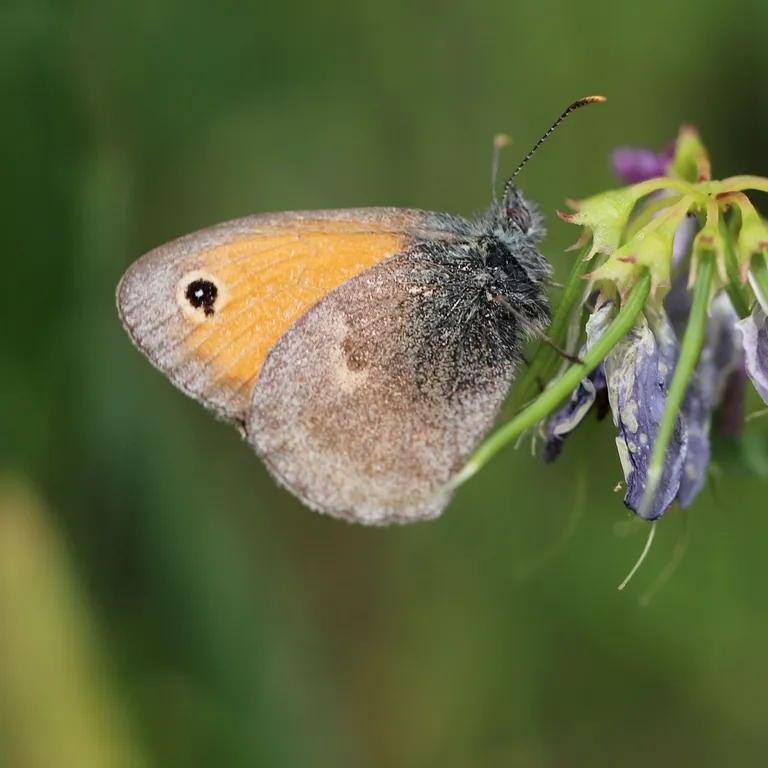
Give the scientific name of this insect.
Coenonympha pamphilus
